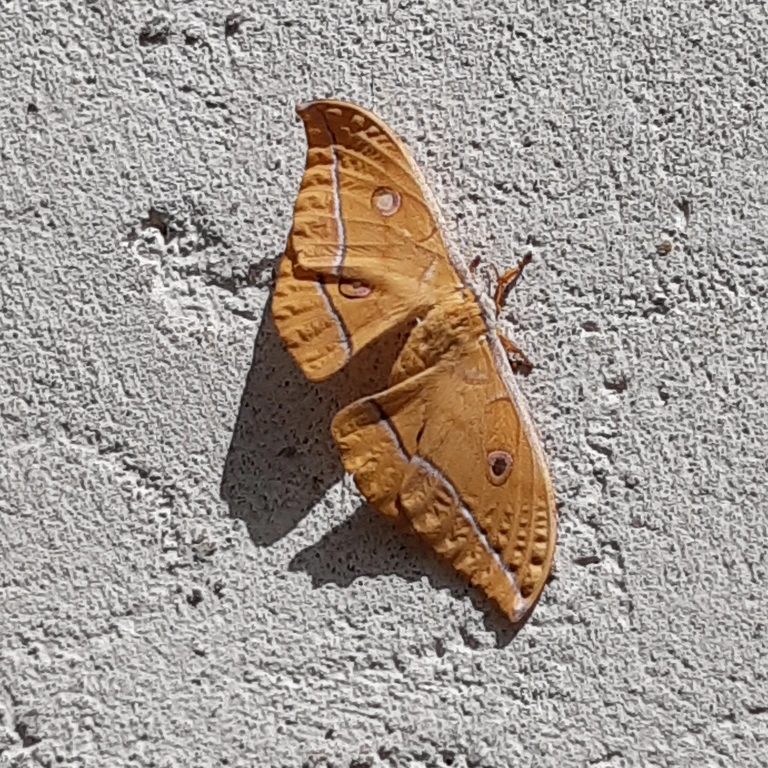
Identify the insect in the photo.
Antheraea yamamai
